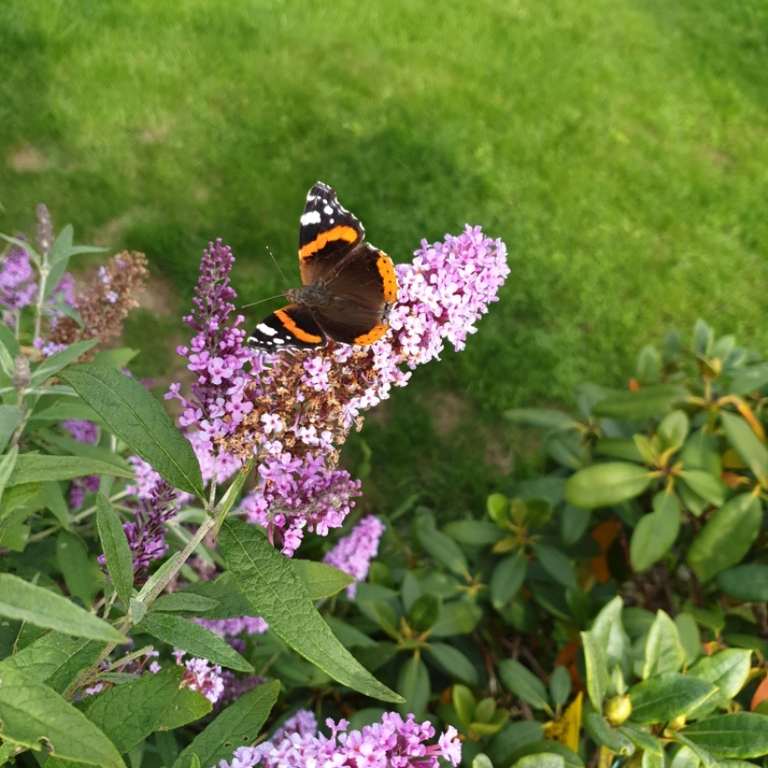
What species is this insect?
Vanessa atalanta
